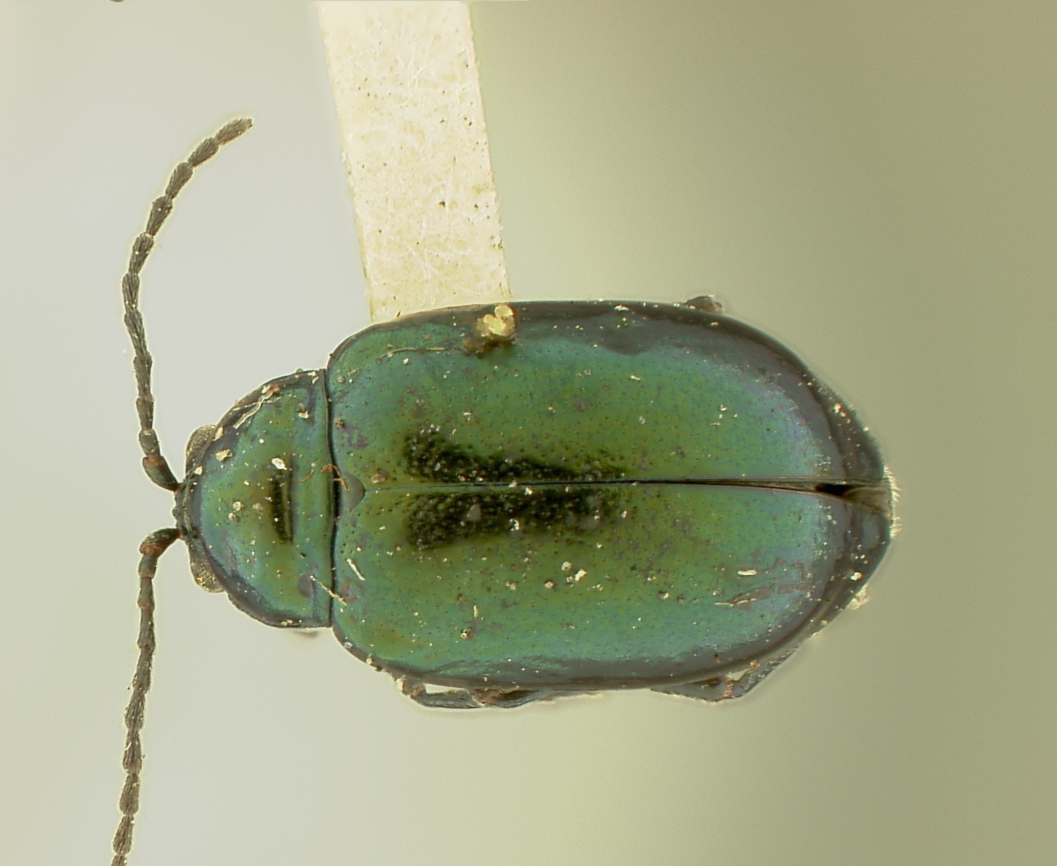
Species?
Haltica betulae (also Altica betulae)
